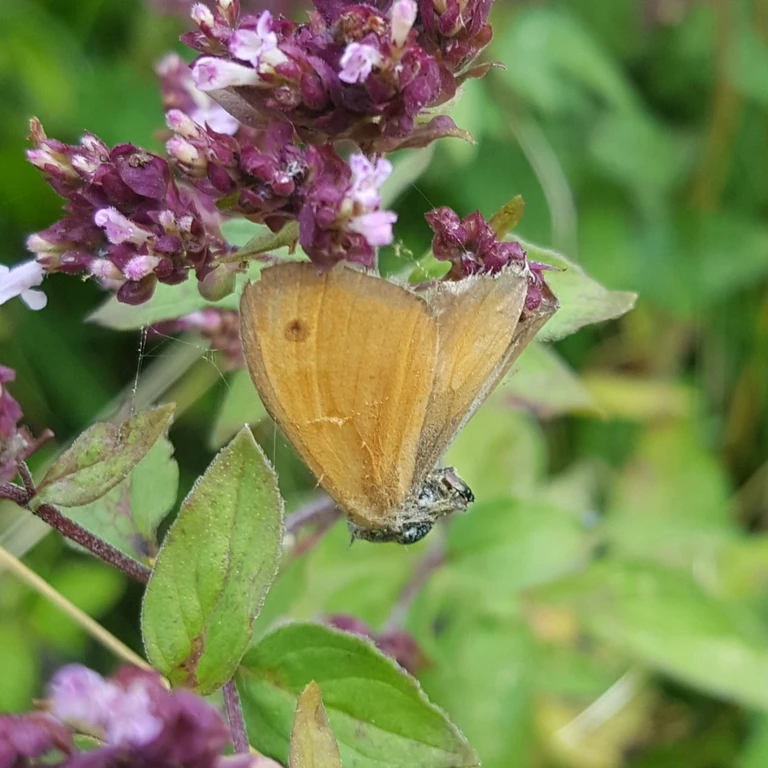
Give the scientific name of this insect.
Coenonympha pamphilus
